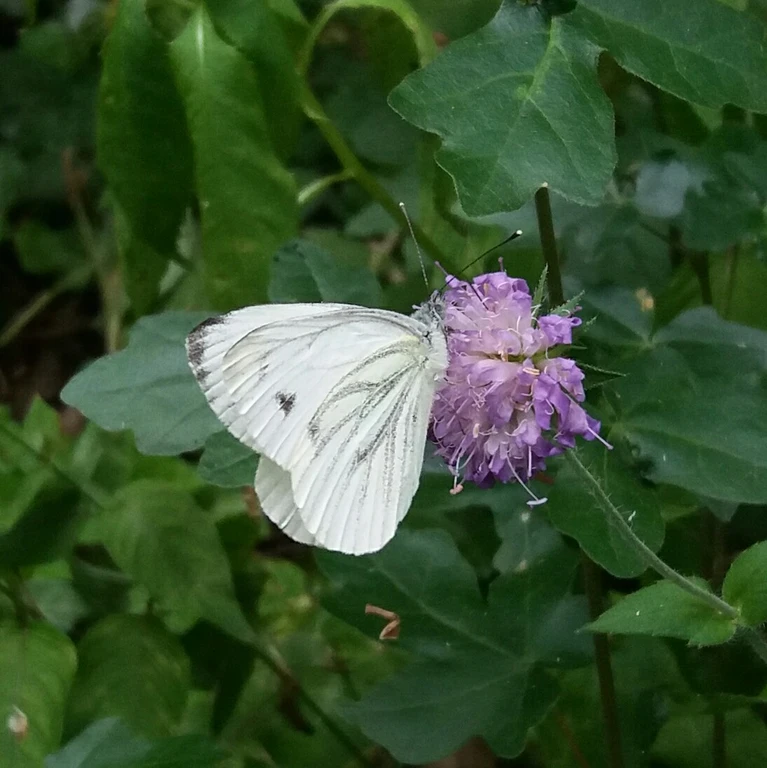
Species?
Pieris napi
